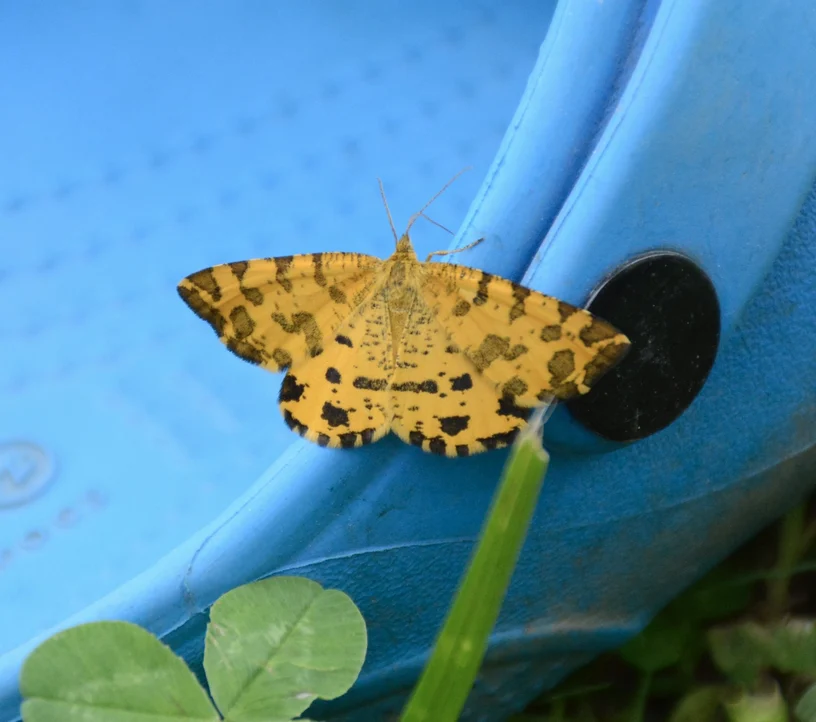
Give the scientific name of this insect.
Pseudopanthera macularia
